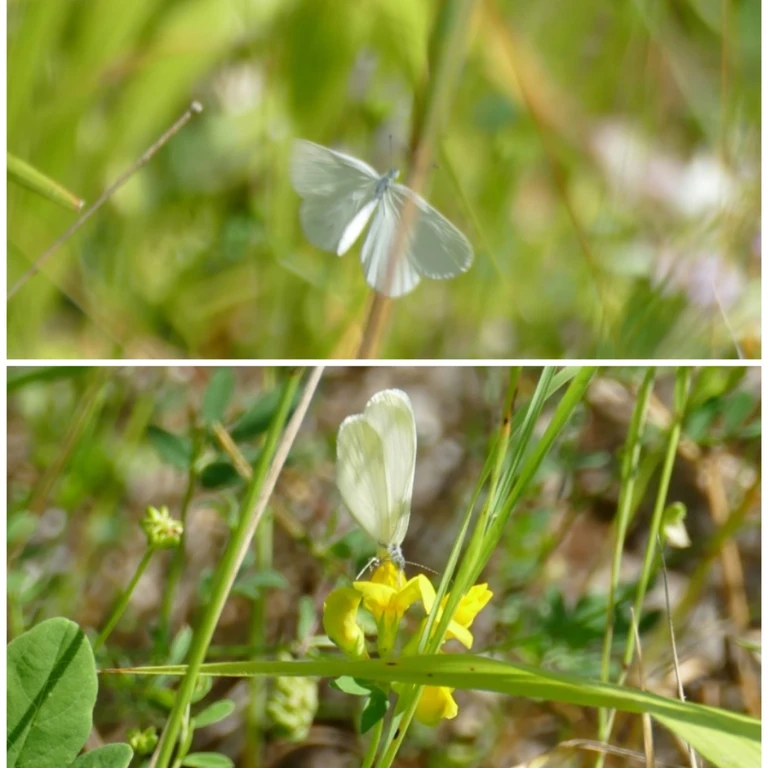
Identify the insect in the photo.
Leptidea sinapis/juvernica
